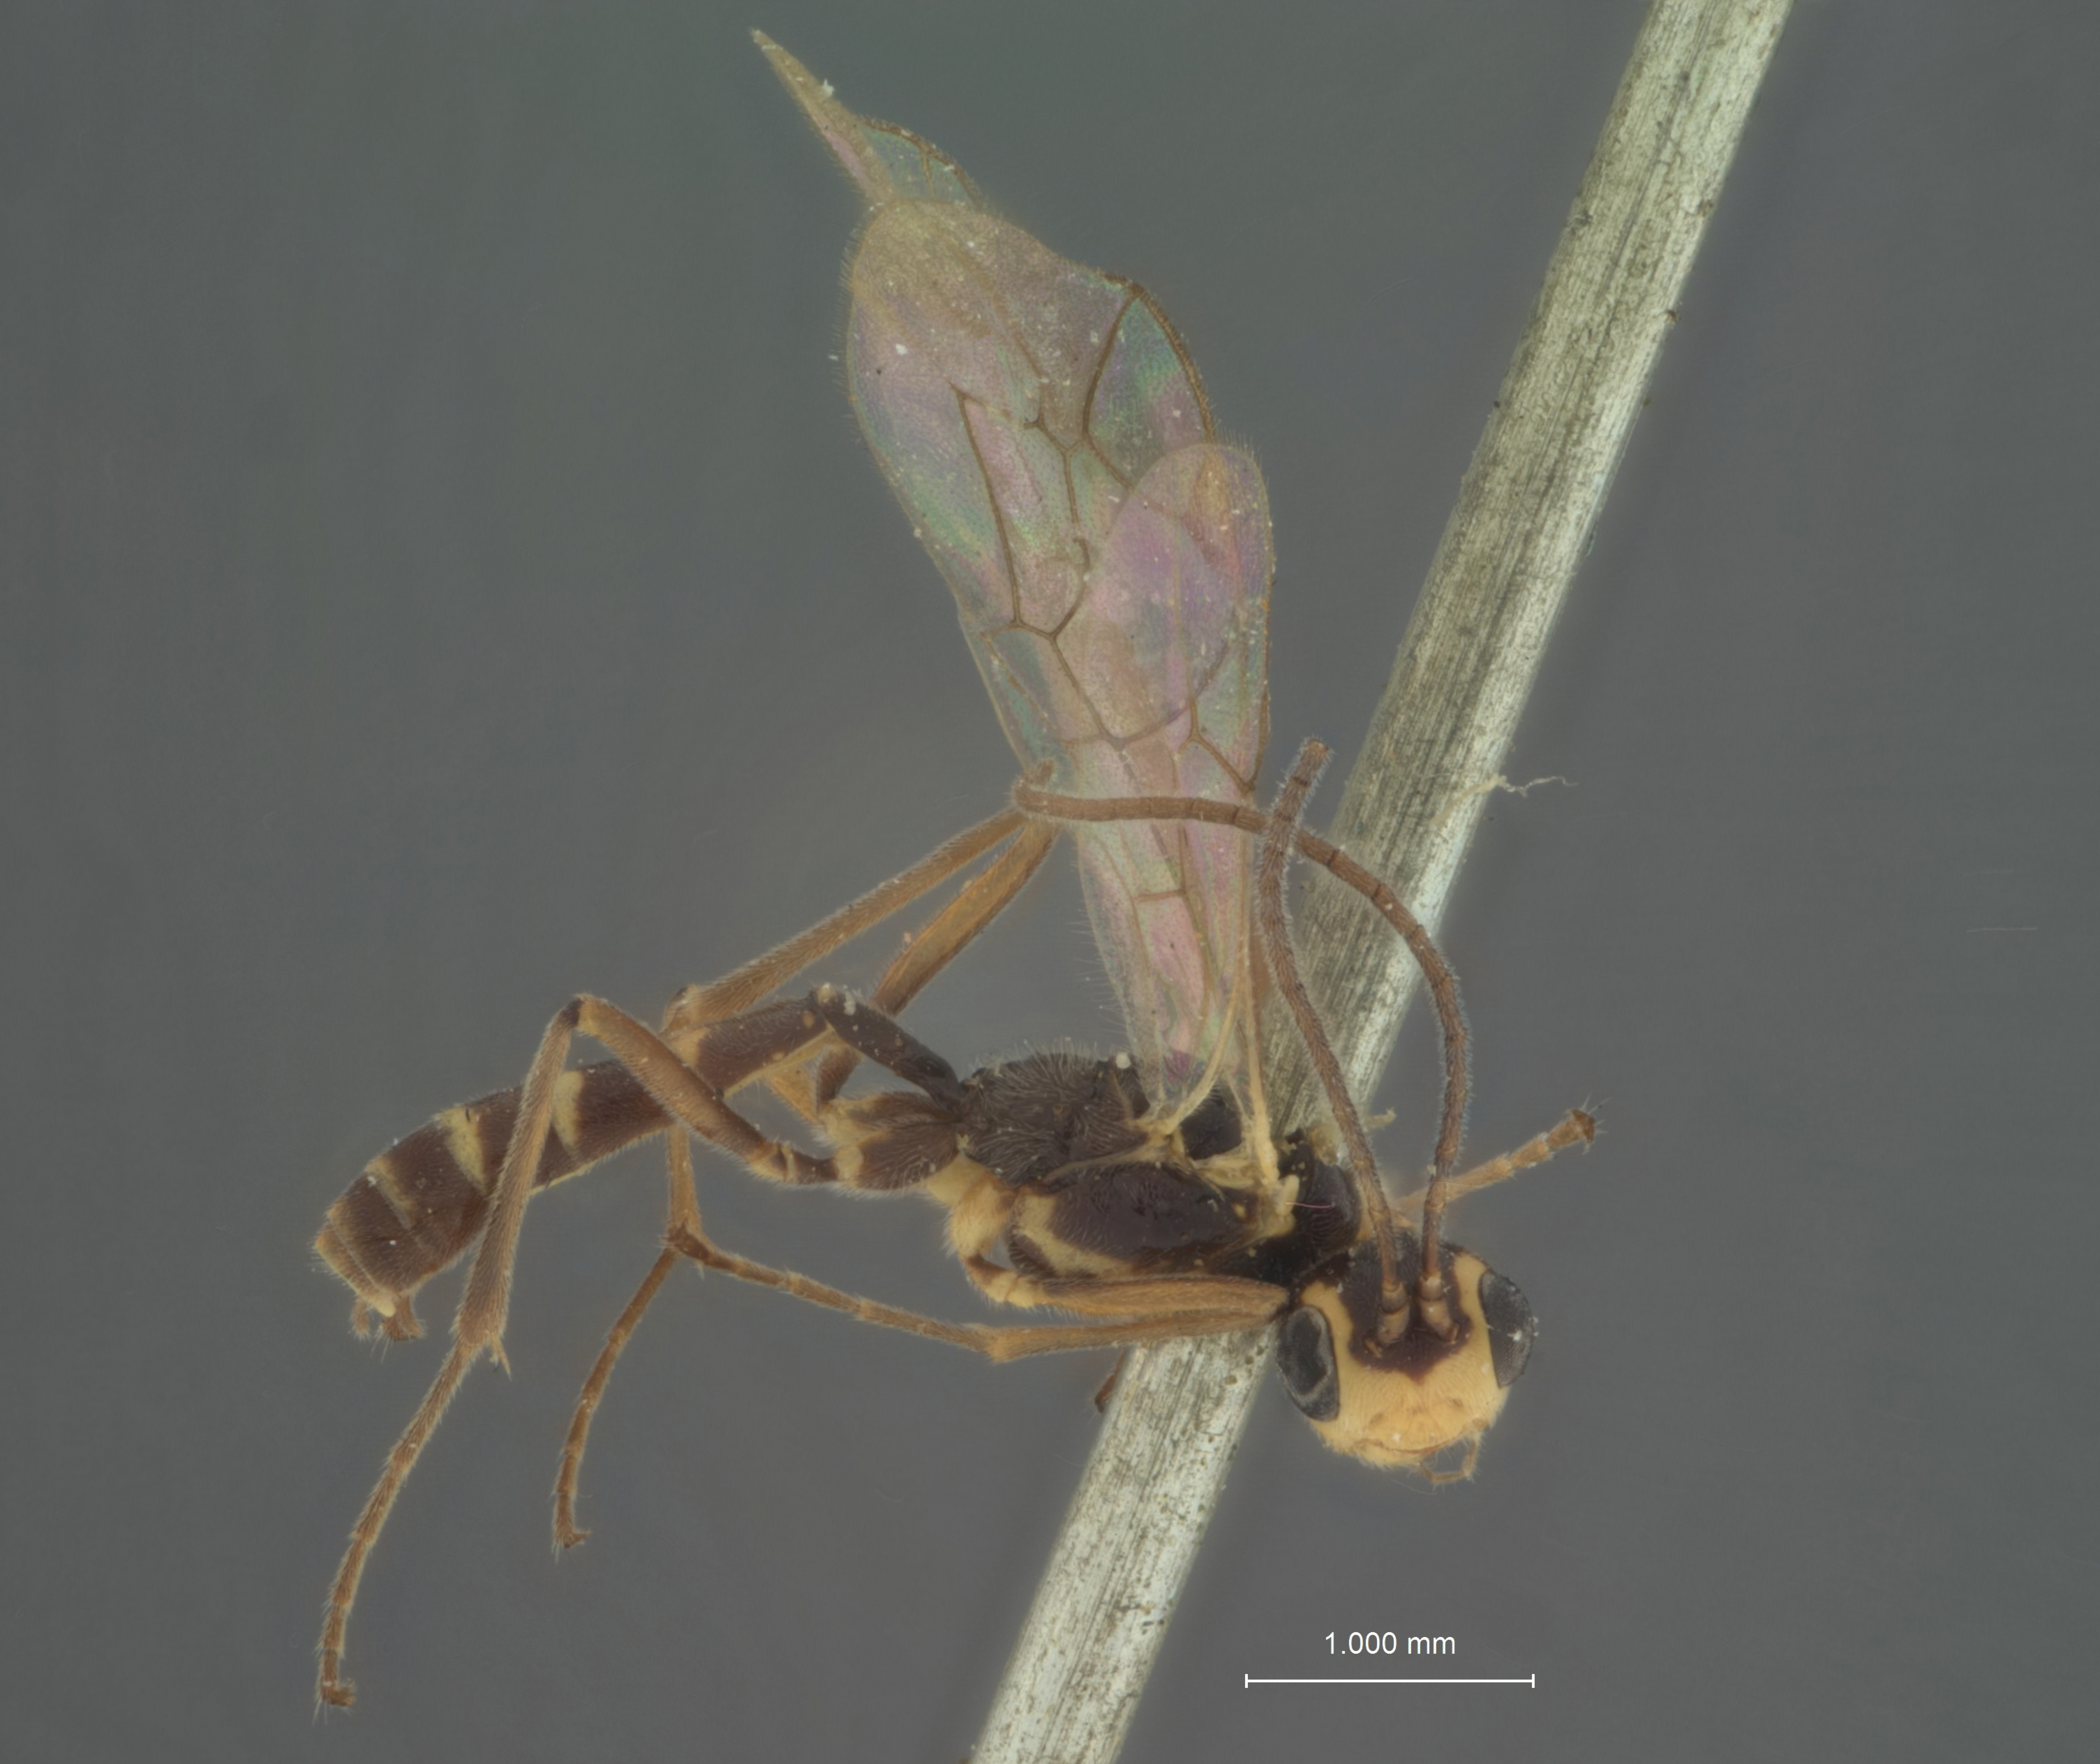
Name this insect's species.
Spanotecnus flavopictus
